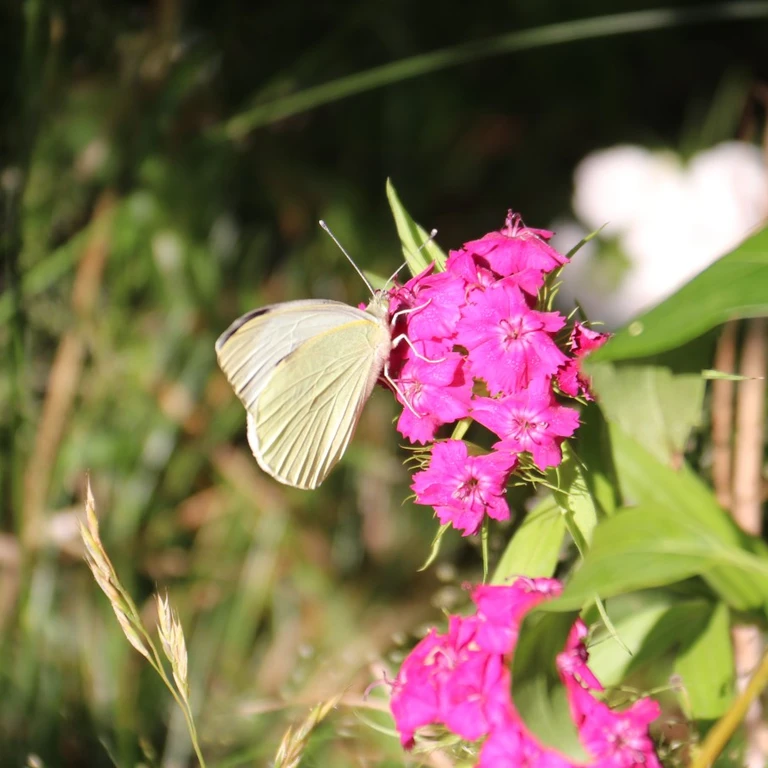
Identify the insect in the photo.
Pieris brassicae
